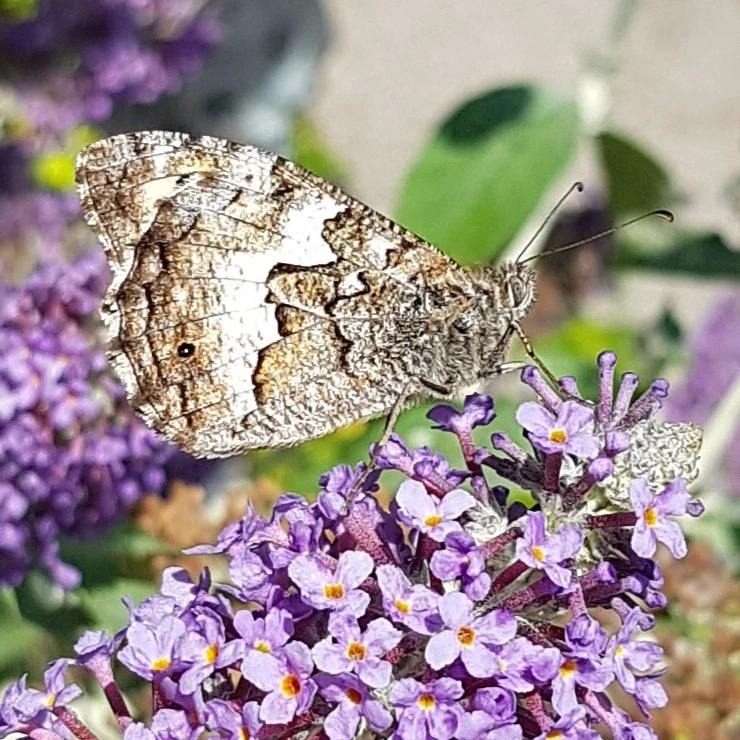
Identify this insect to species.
Hipparchia semele
